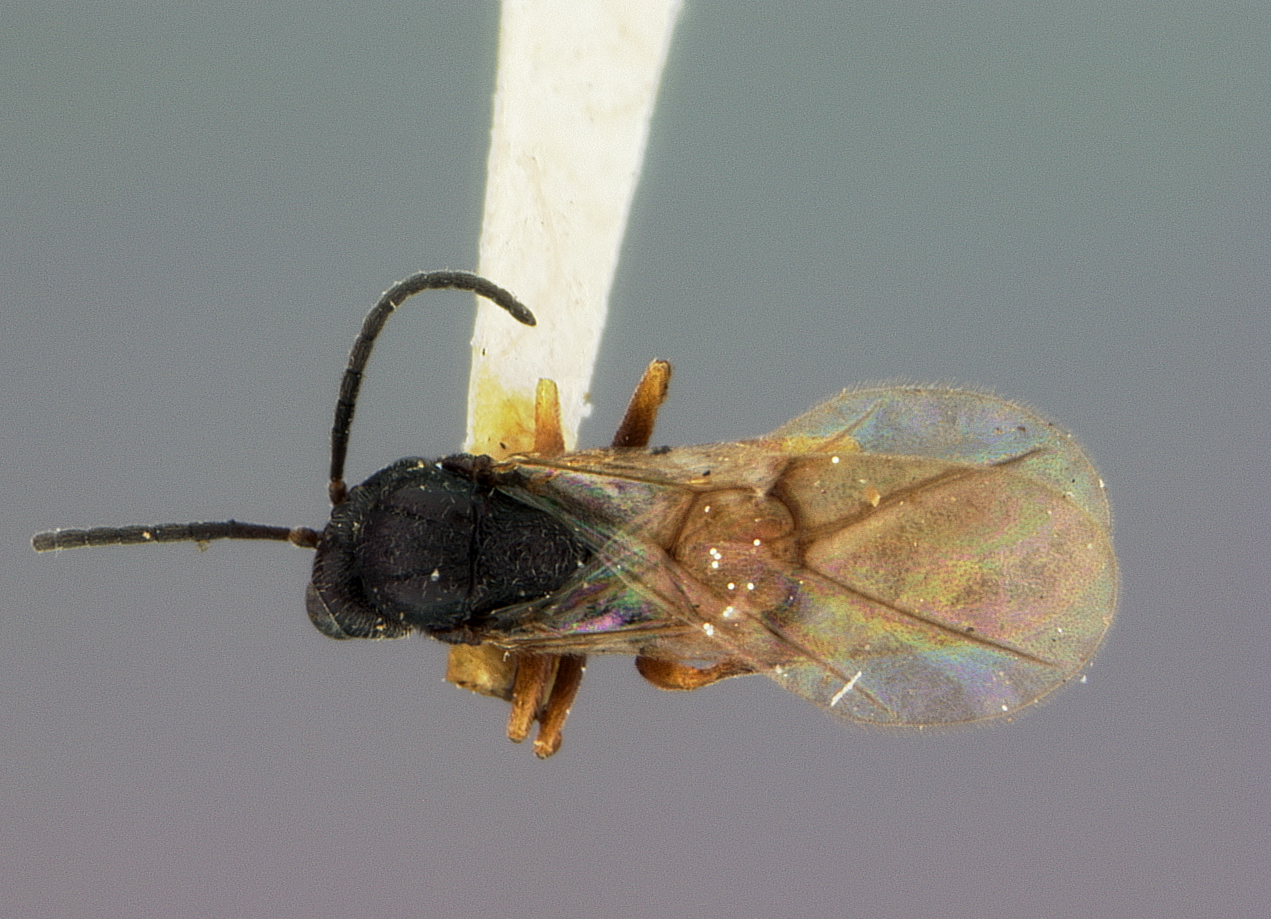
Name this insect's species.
Rhodites rosaefolii
